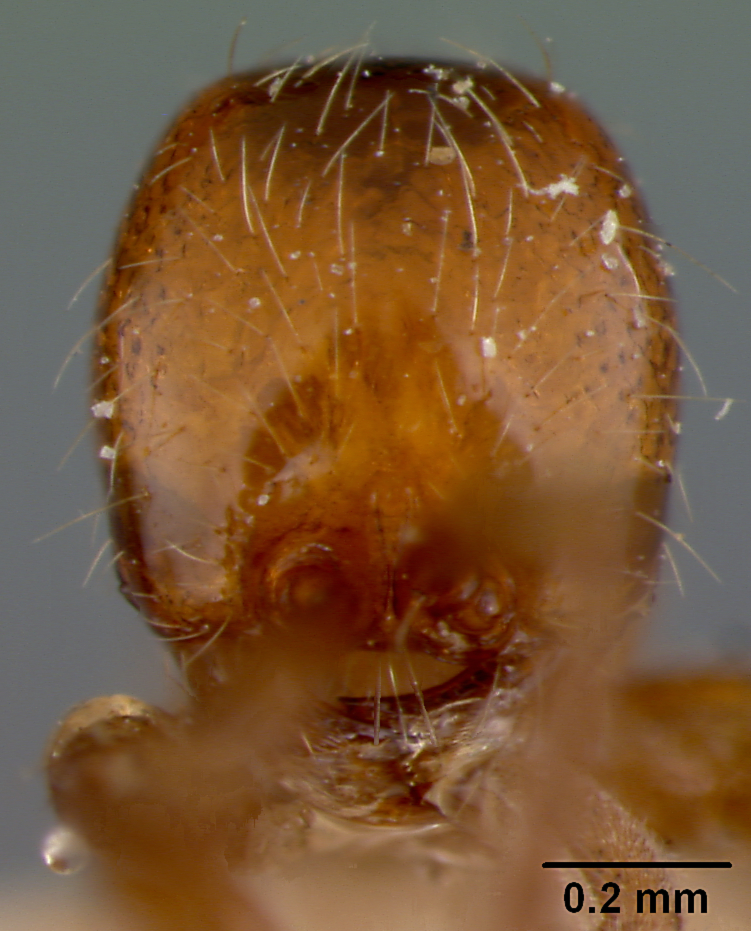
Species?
Aenictus ceylonicus
